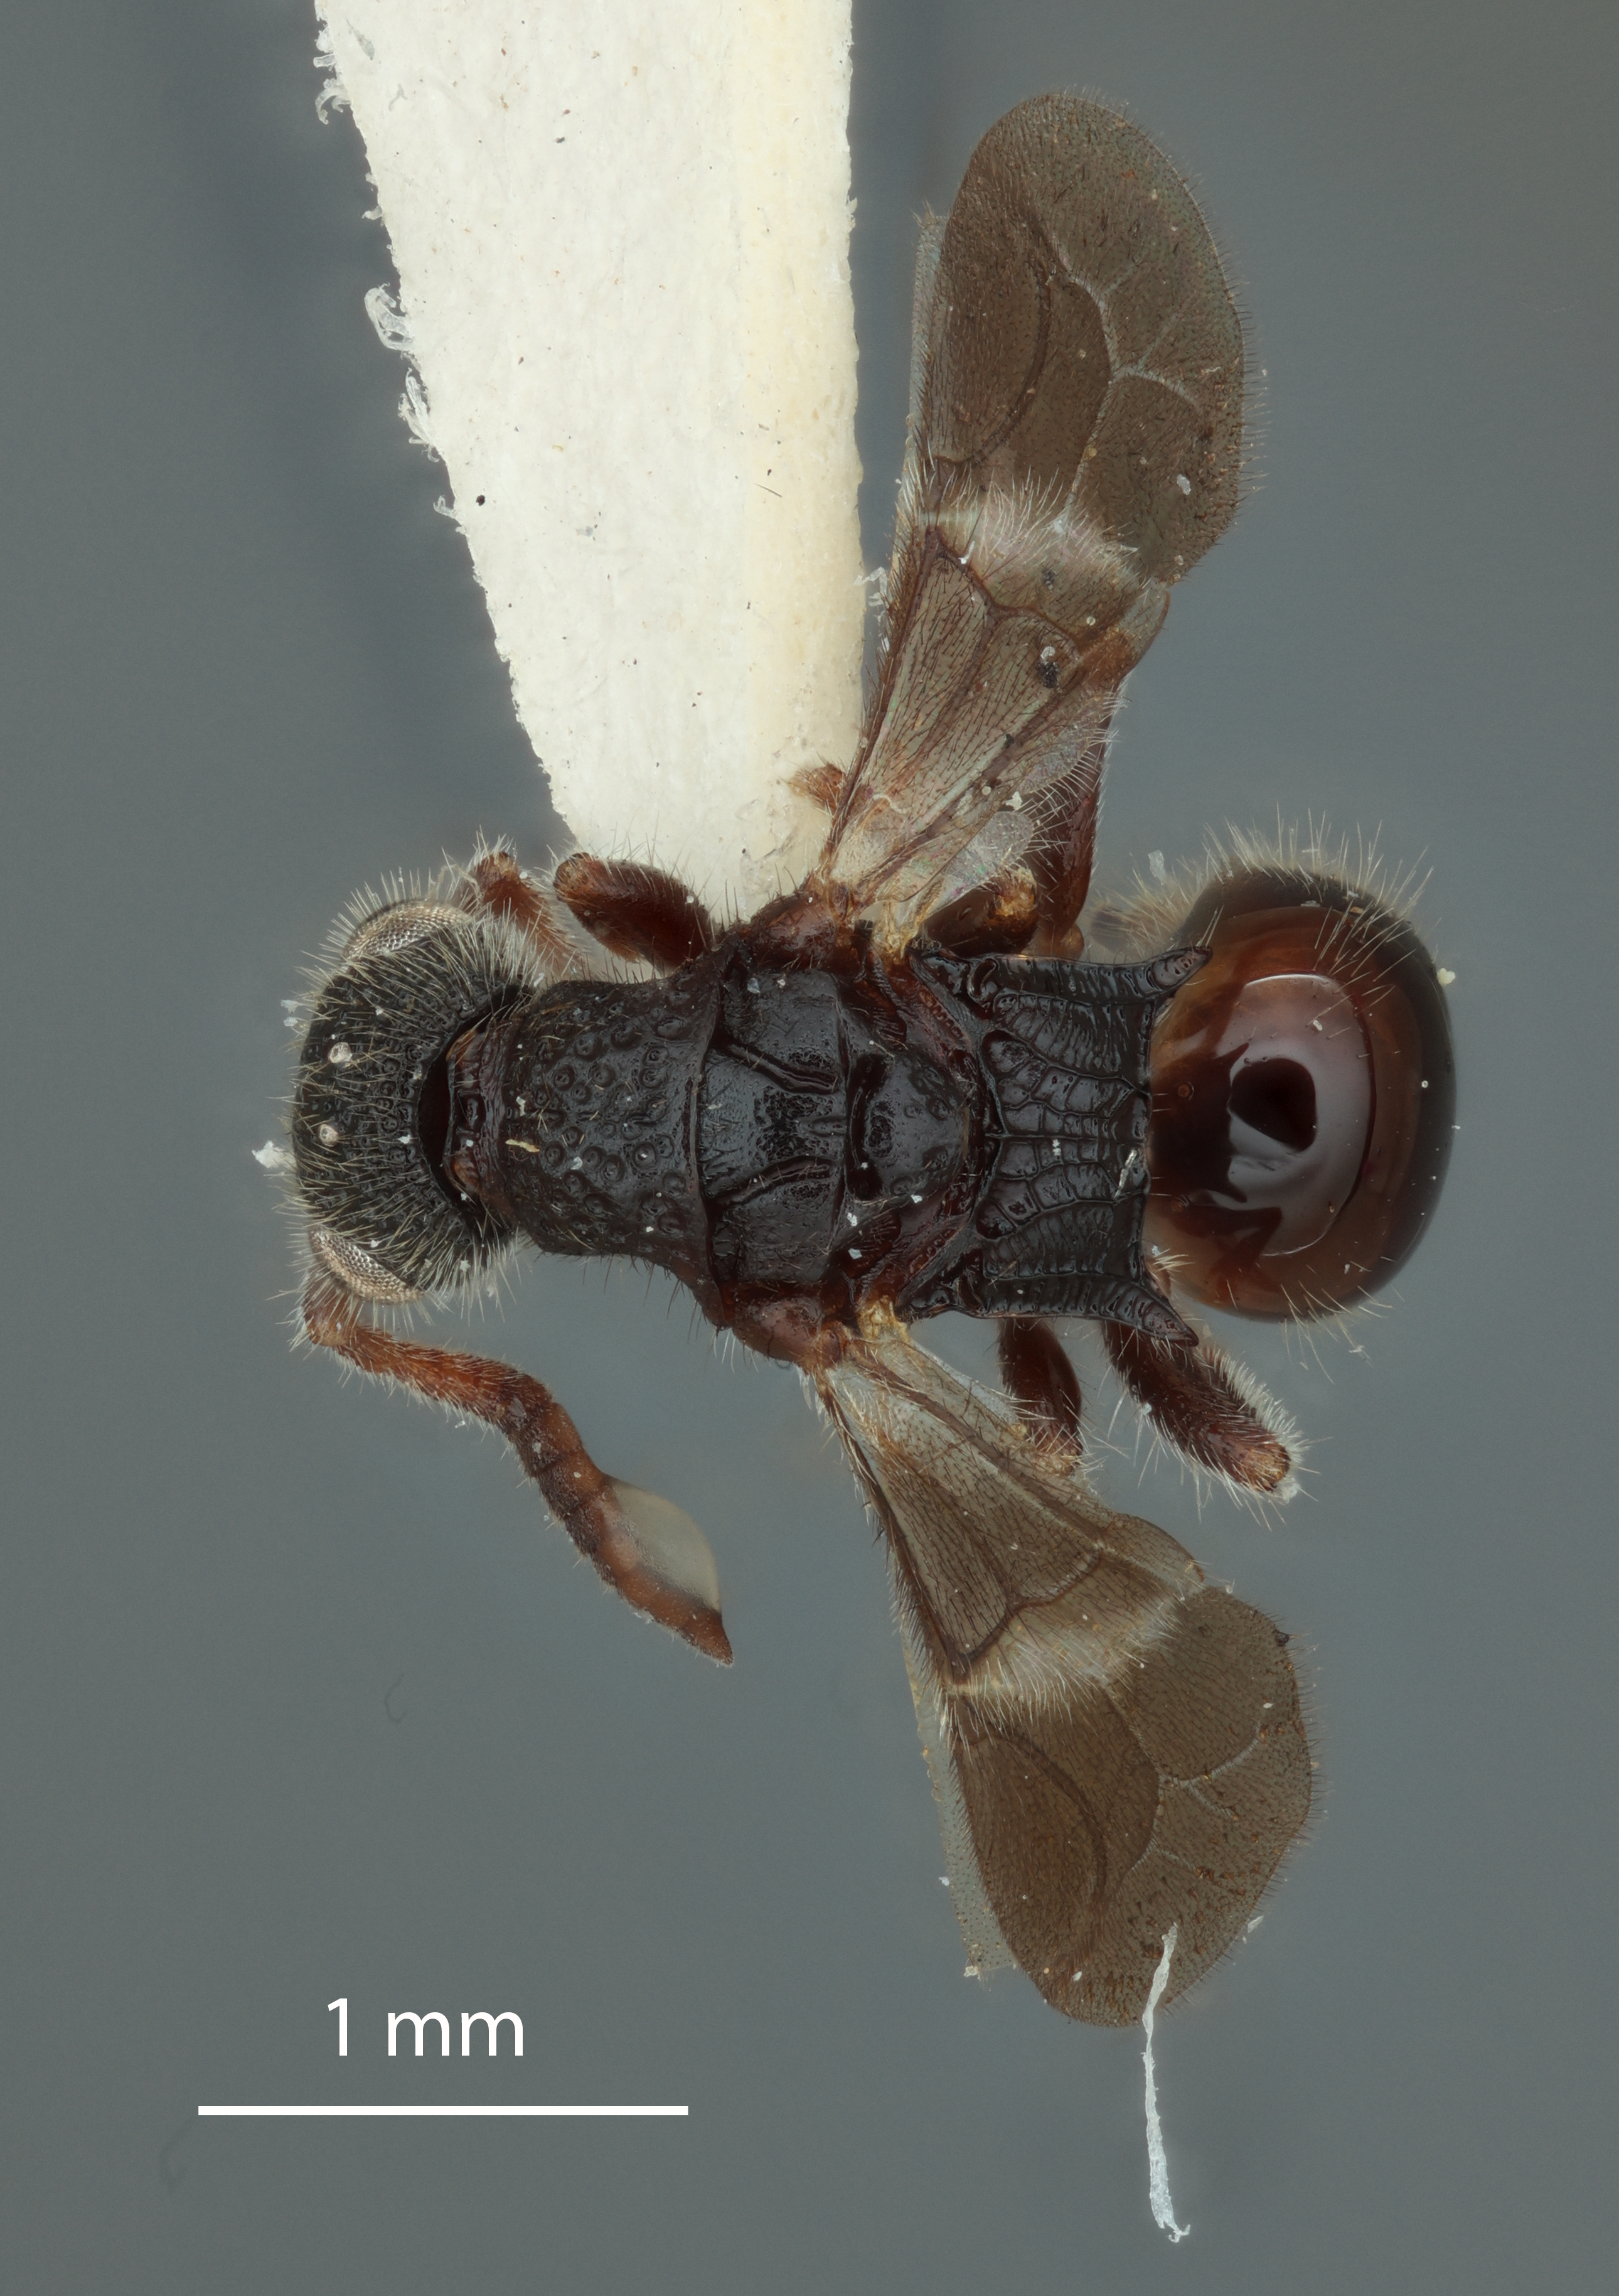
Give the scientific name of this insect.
Sulcomesitius petersi
